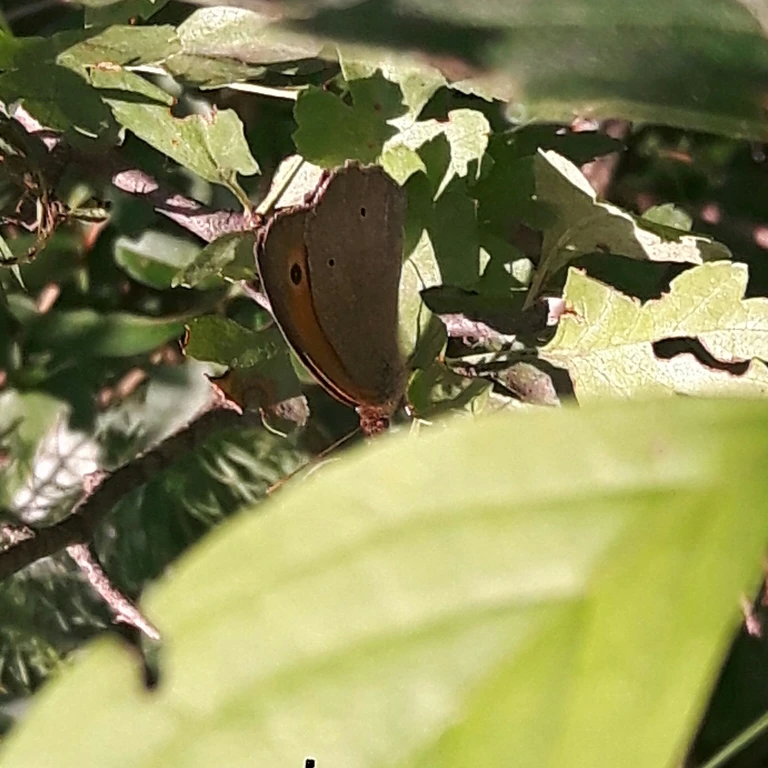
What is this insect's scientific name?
Maniola jurtina
